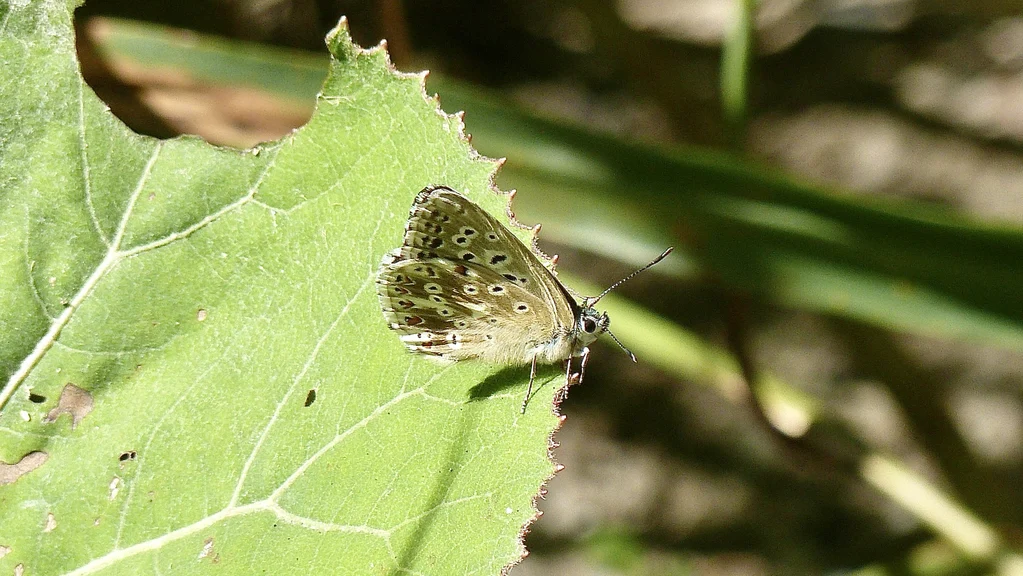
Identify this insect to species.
Lysandra coridon
